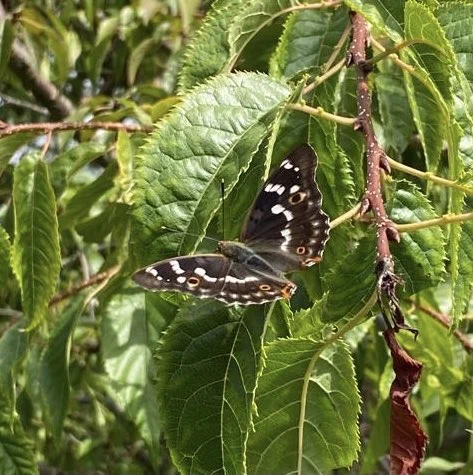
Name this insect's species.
Apatura ilia
